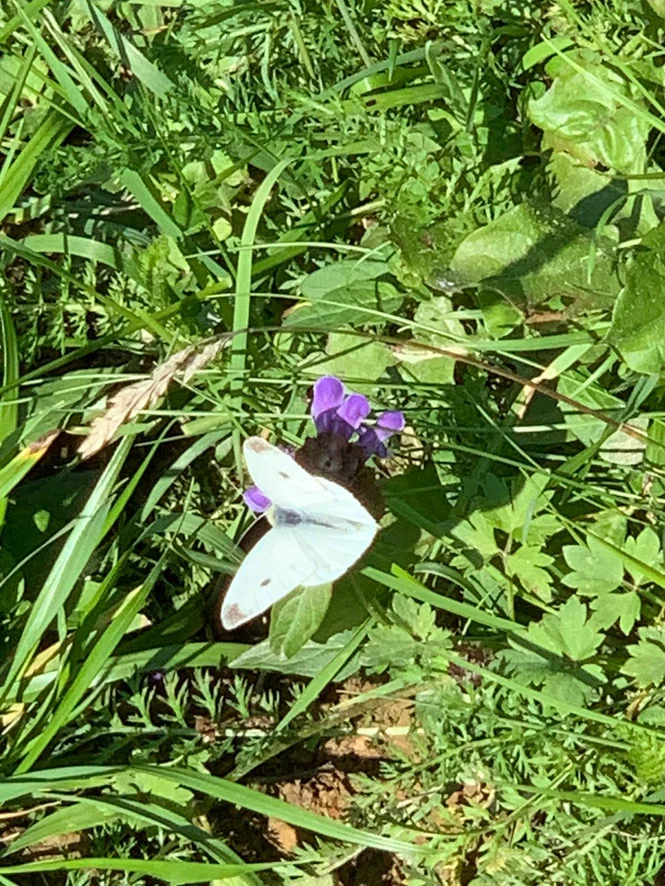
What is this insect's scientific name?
Pieris rapae
